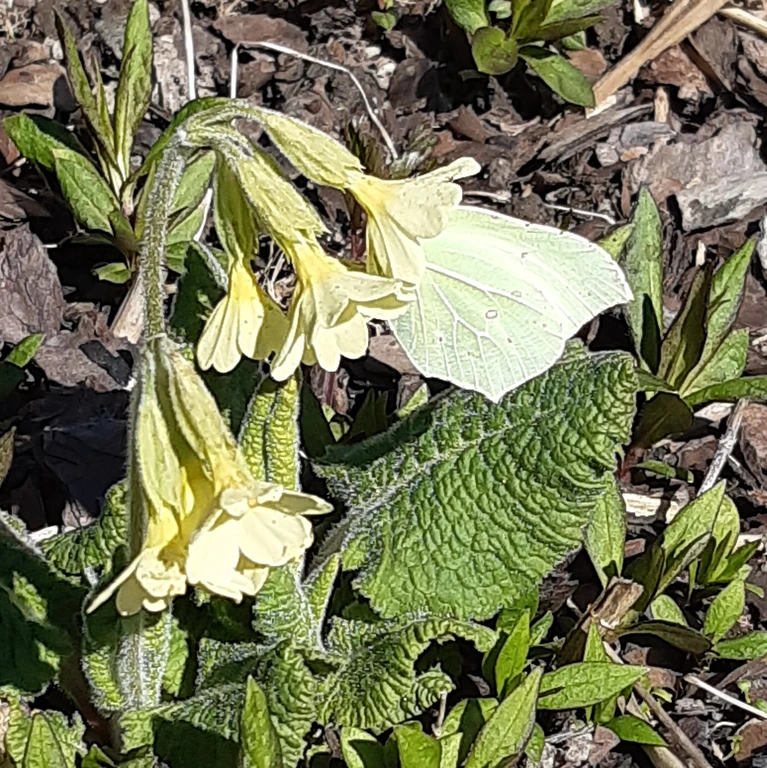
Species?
Gonepteryx rhamni
